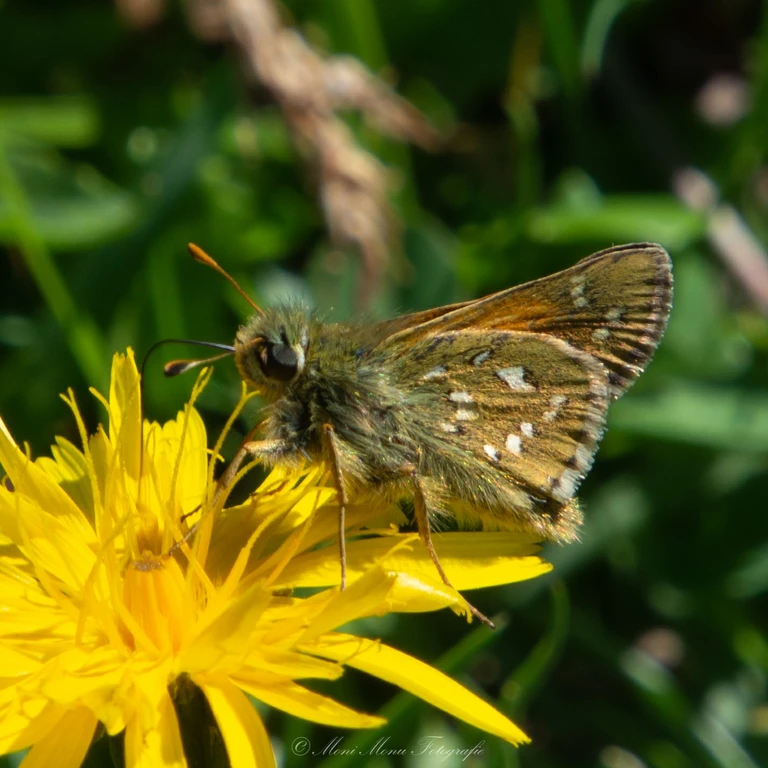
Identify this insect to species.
Hesperia comma
